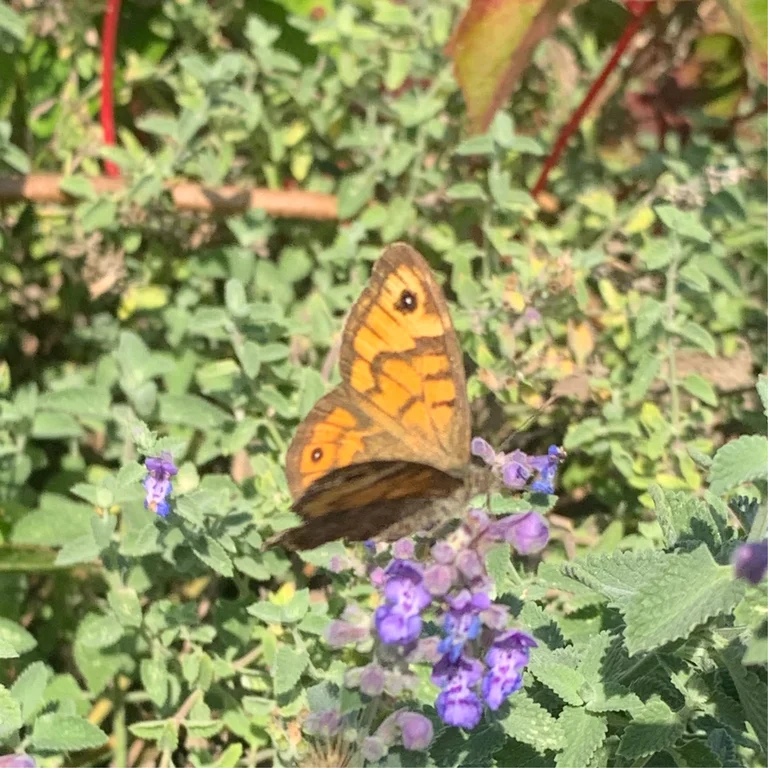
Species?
Lasiommata megera (also Pararge megera)
